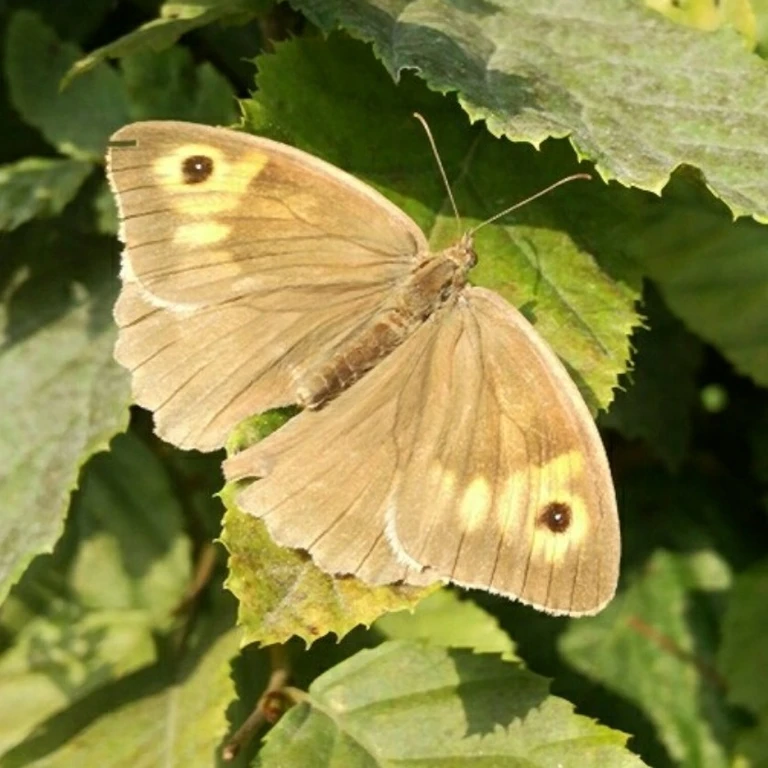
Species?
Maniola jurtina
